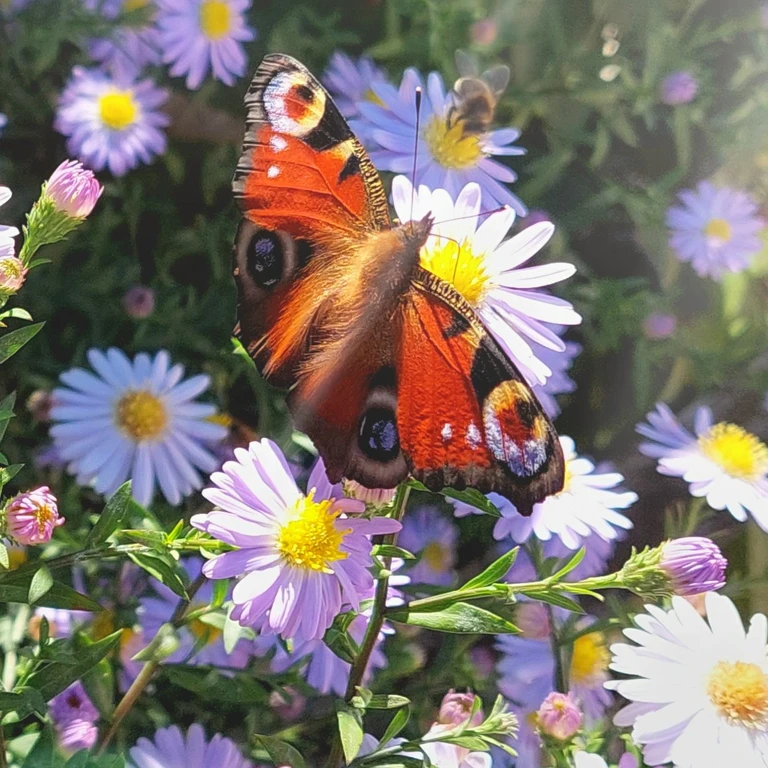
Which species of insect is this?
Aglais io
